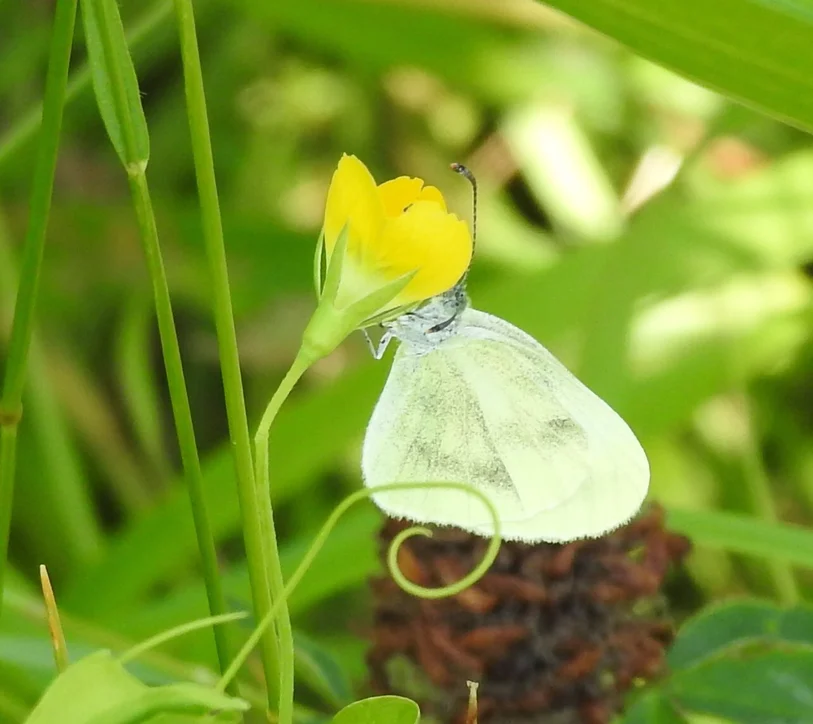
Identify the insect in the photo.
Leptidea sinapis/juvernica
